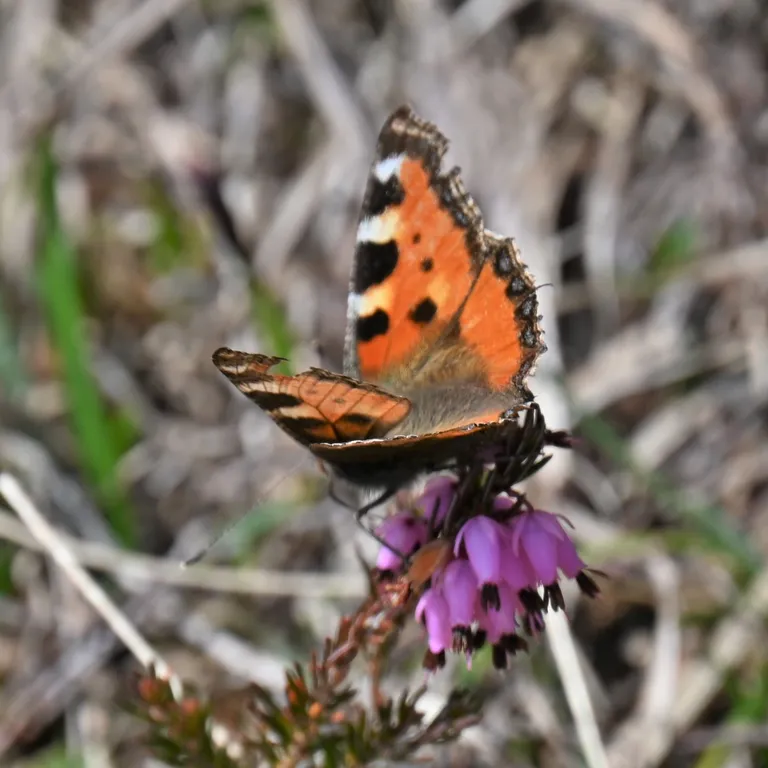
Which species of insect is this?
Aglais urticae
